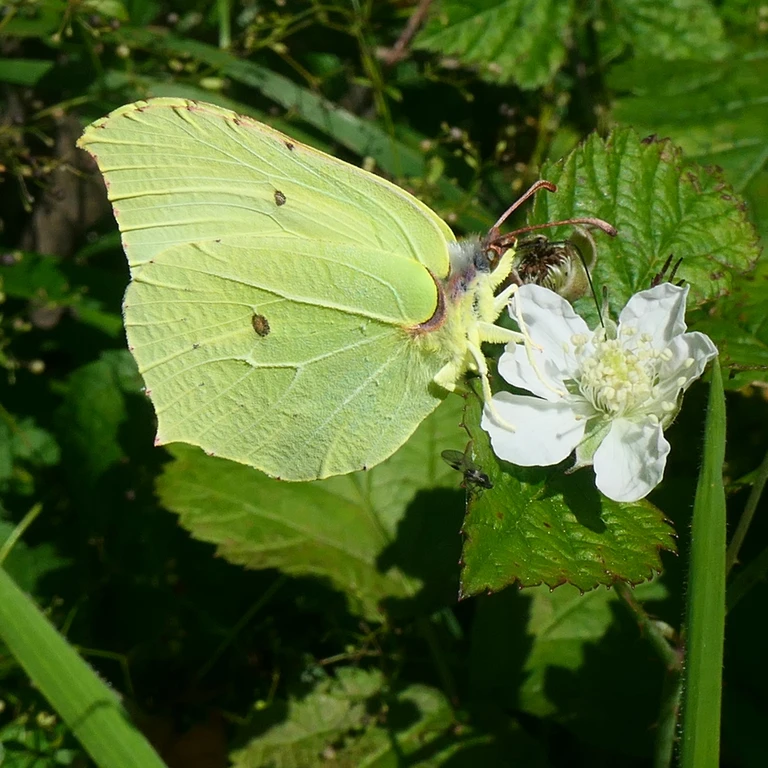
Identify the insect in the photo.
Gonepteryx rhamni
